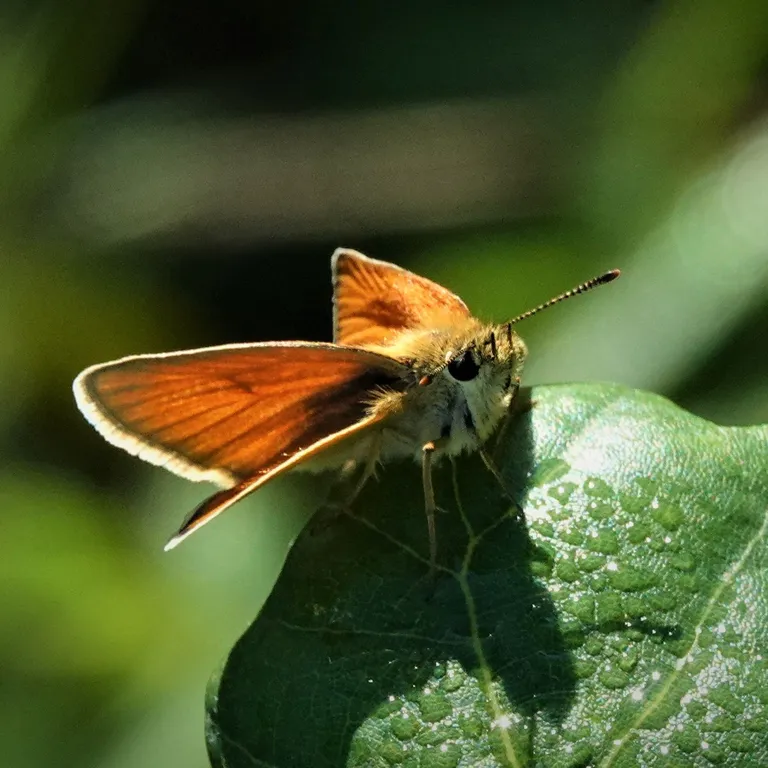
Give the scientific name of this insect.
Thymelicus sylvestris
